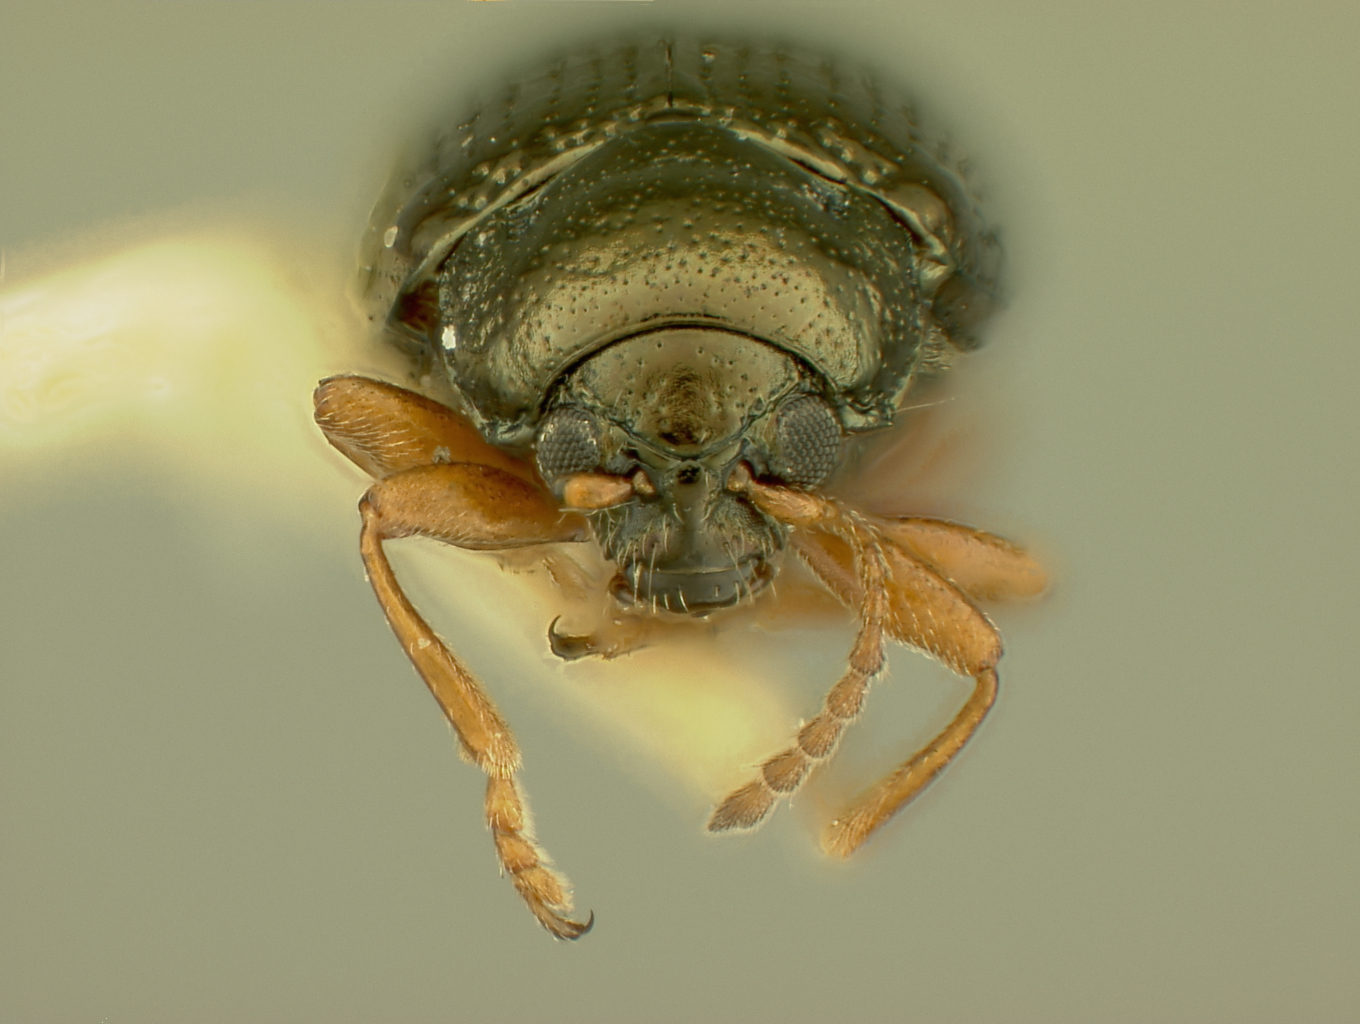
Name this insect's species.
Hippuriphila equiseti
